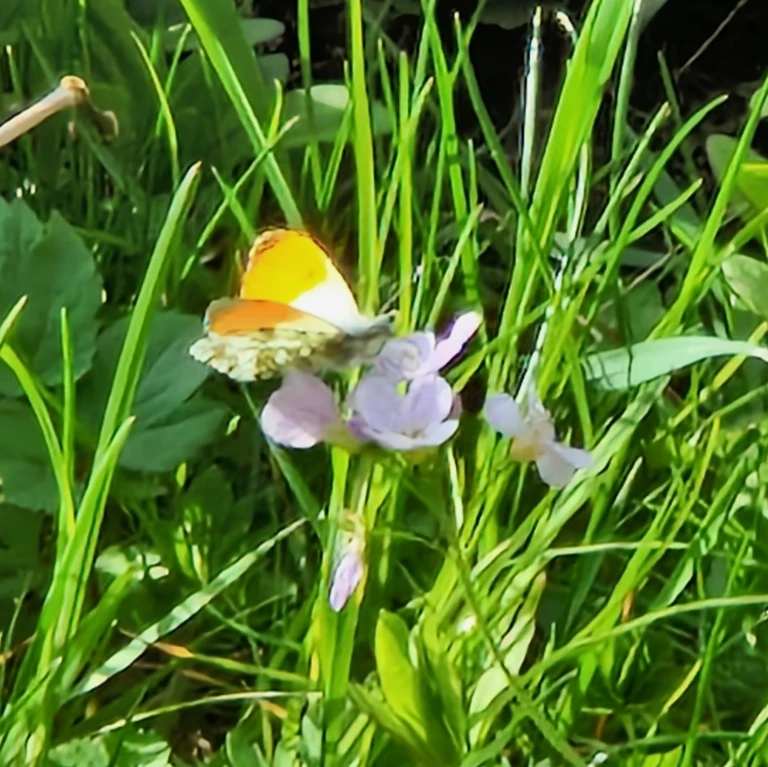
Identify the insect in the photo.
Anthocharis cardamines
